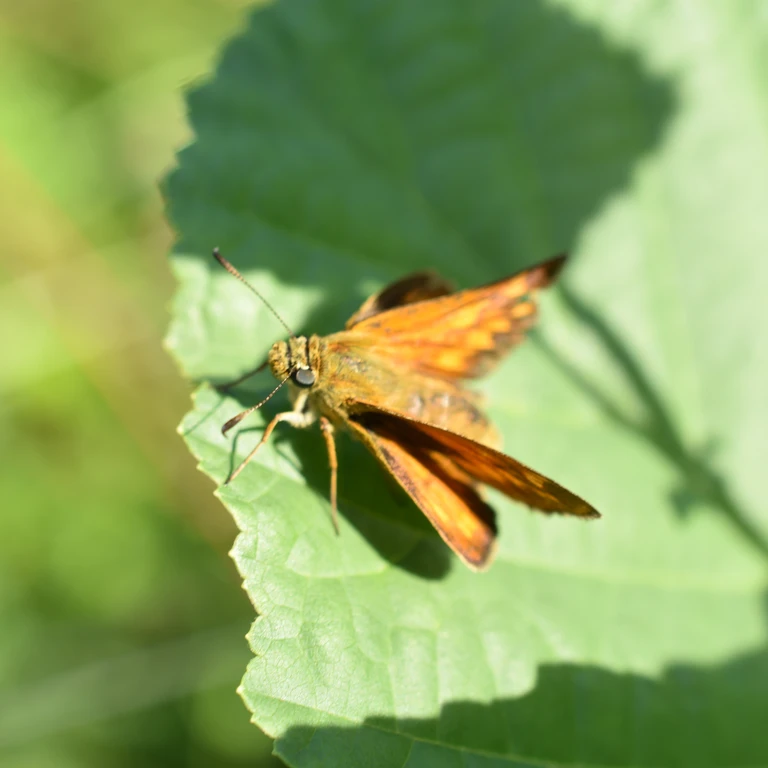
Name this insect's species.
Ochlodes sylvanus (also Ochlodes venata)
